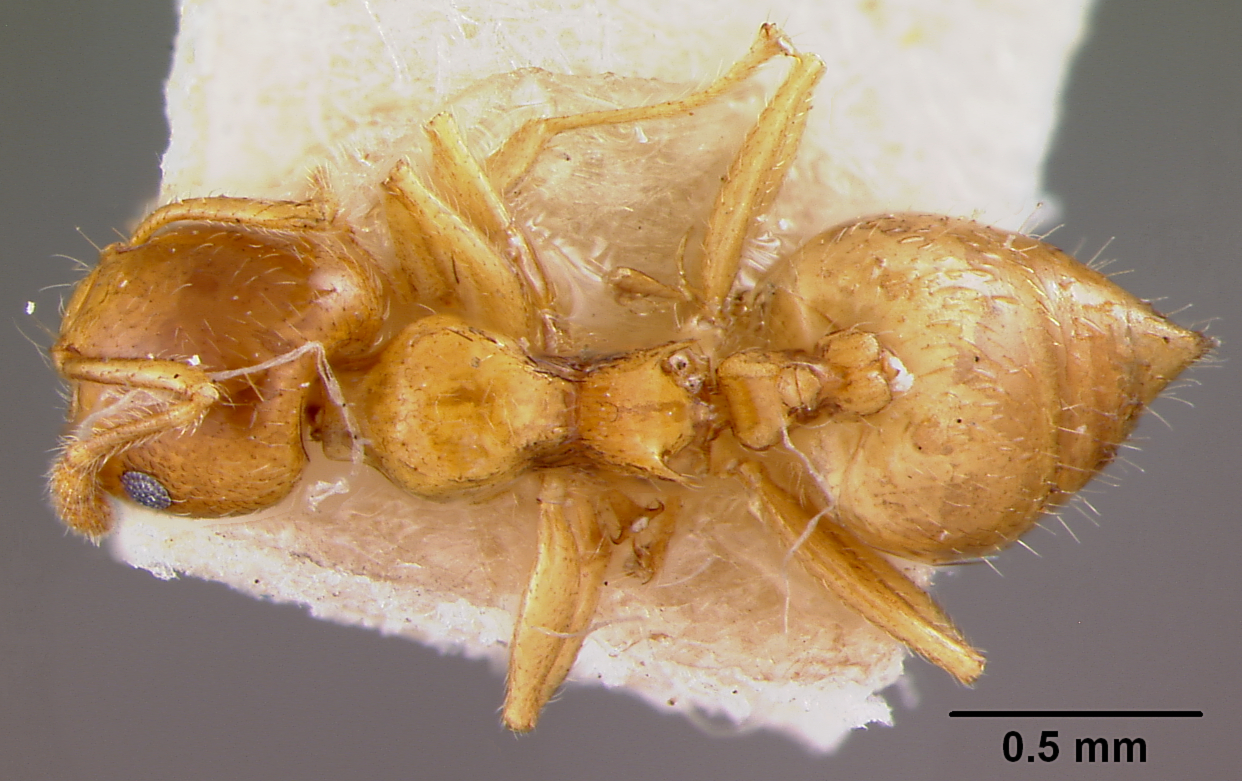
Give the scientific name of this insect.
Crematogaster nesiotis
